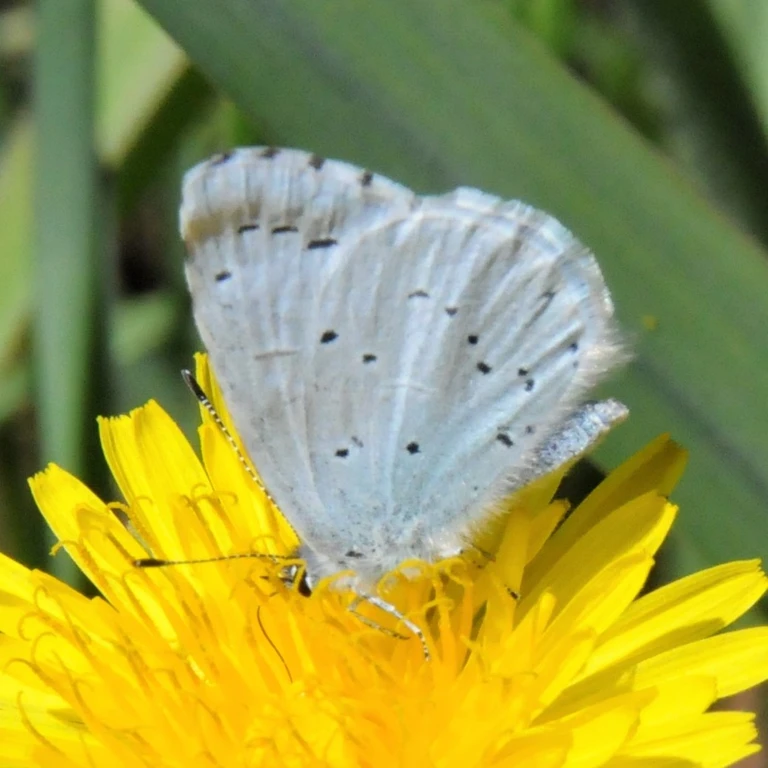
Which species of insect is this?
Celastrina argiolus
